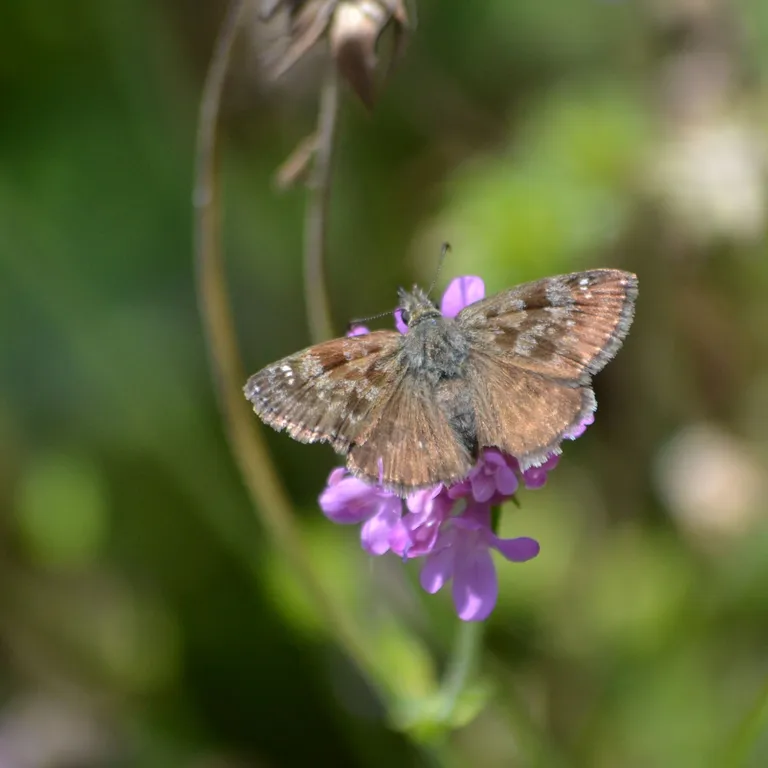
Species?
Erynnis tages
